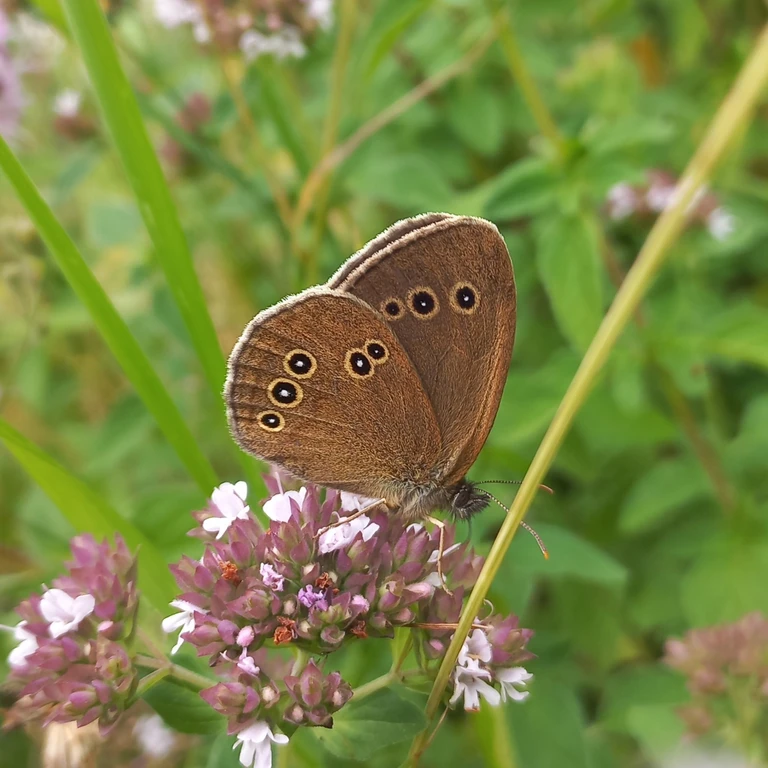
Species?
Aphantopus hyperantus
